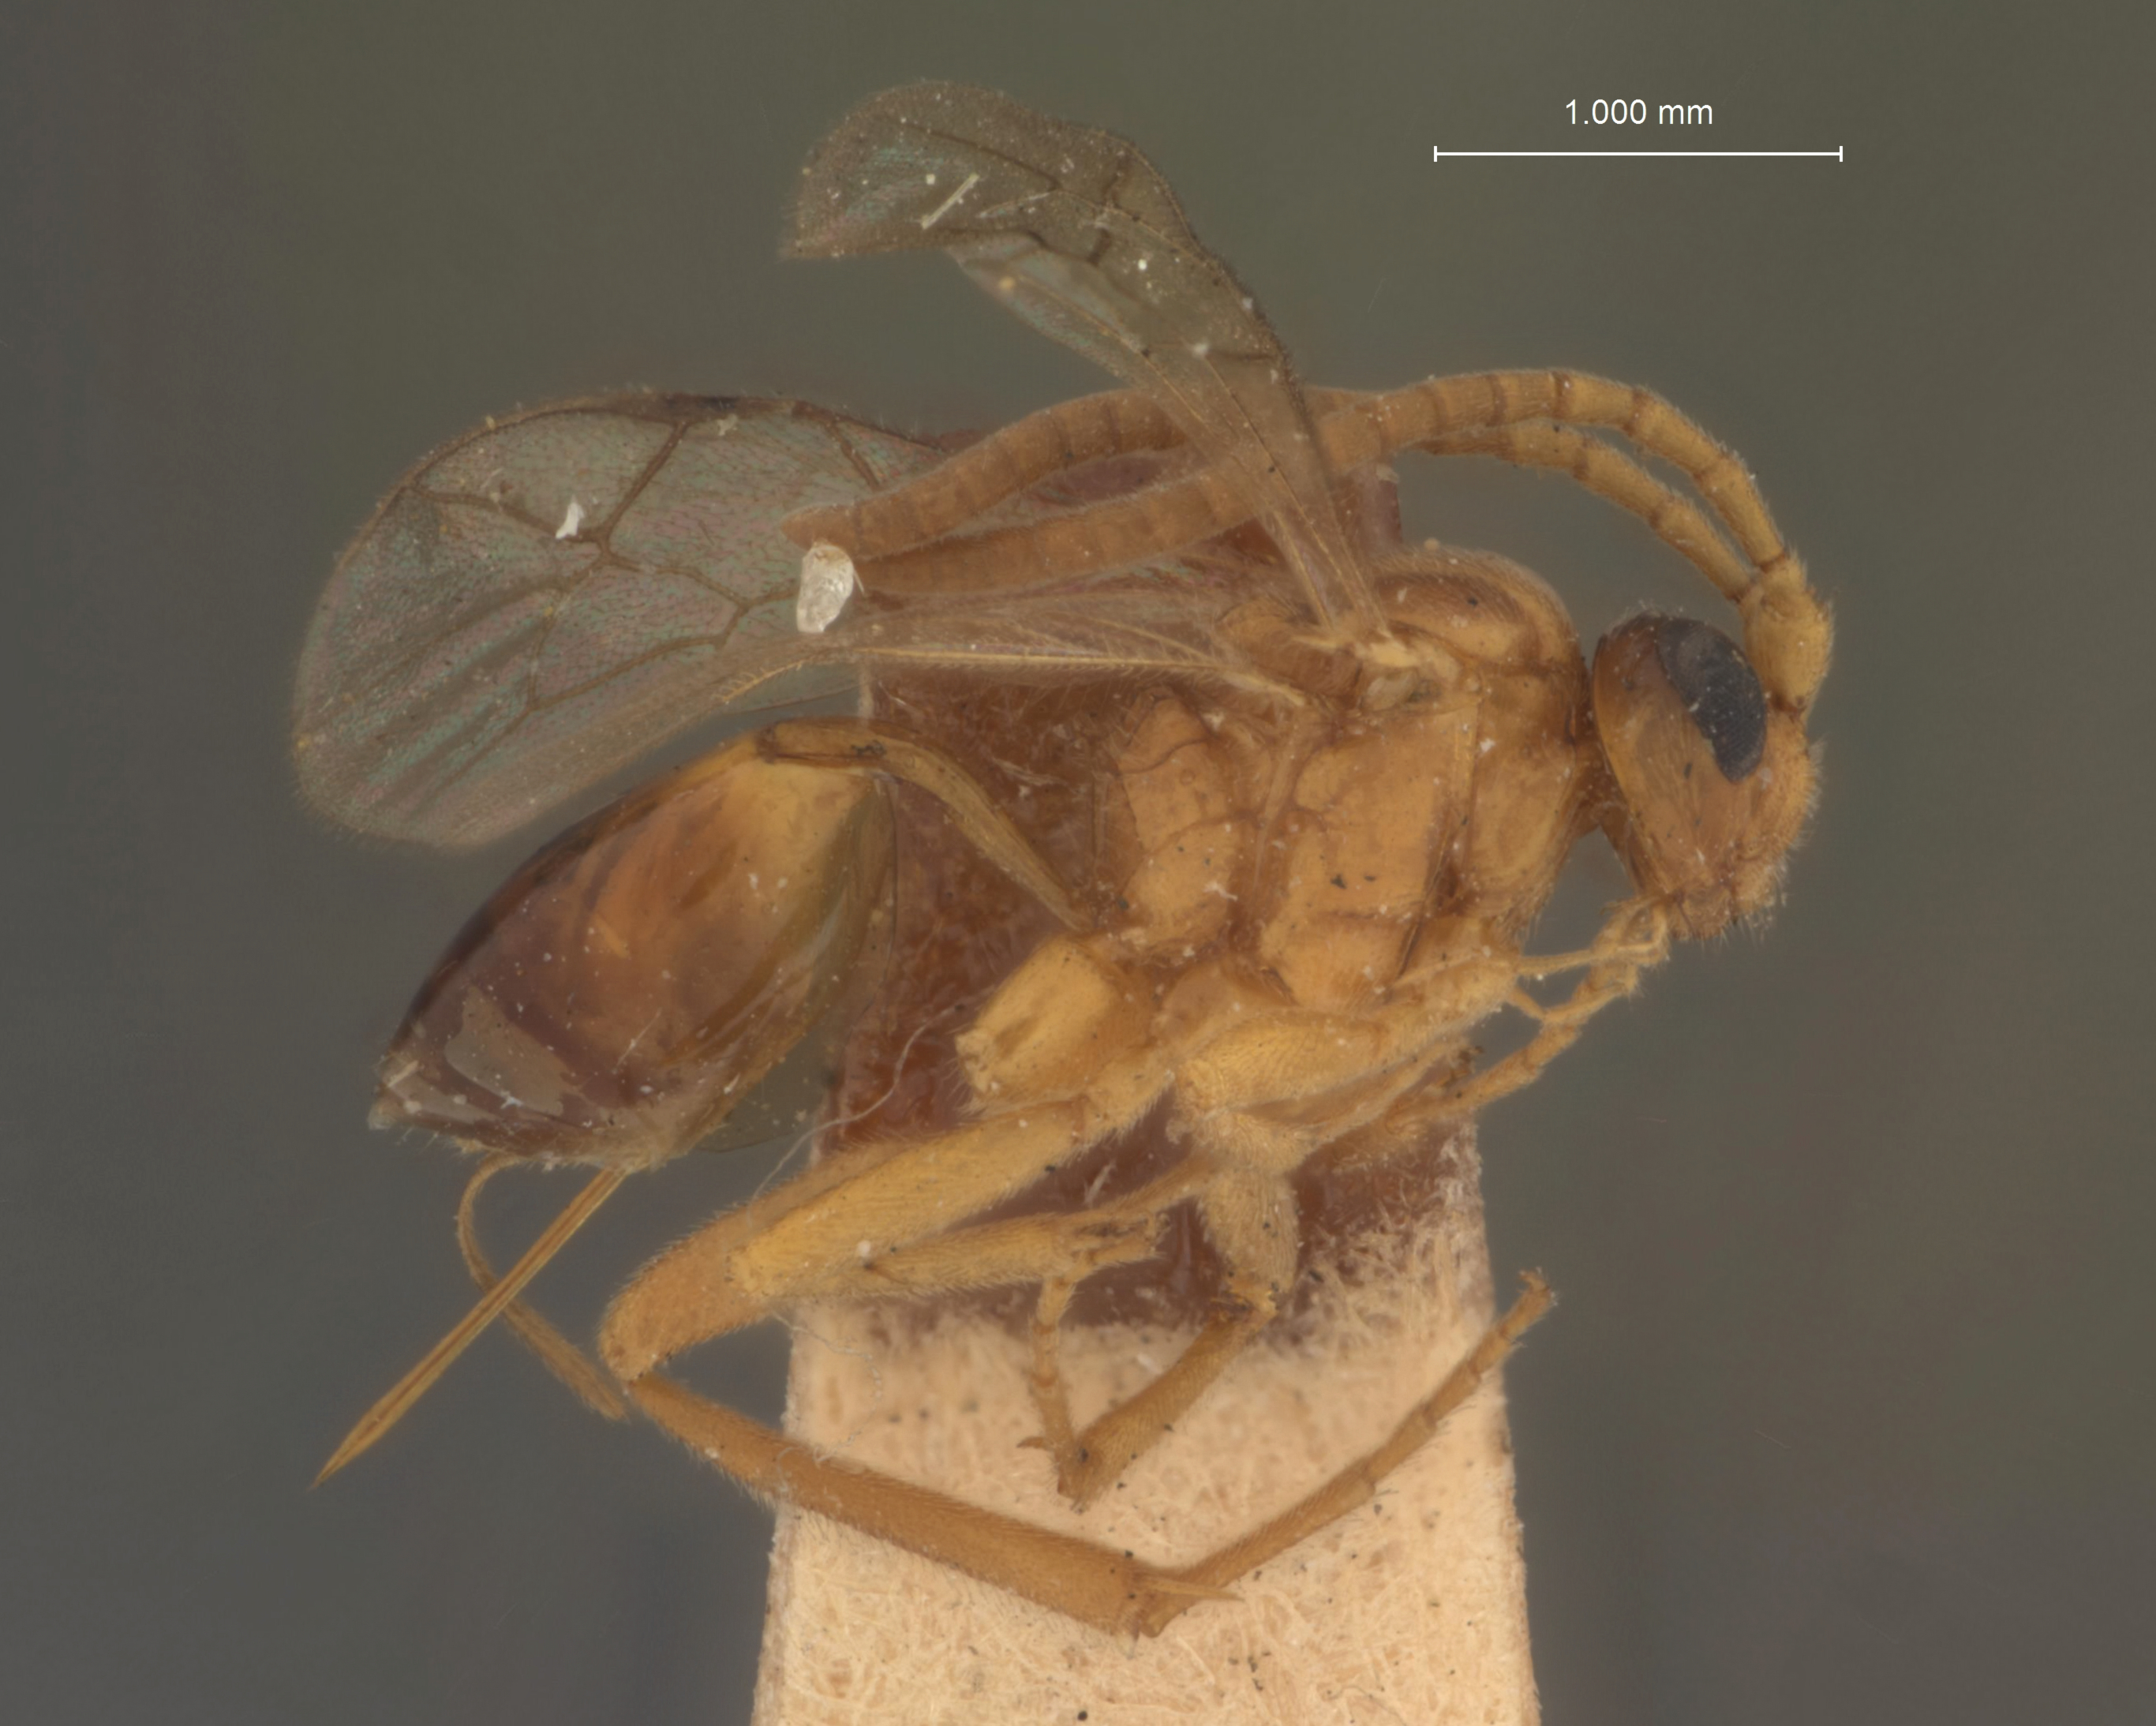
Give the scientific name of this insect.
Myersia pallida
